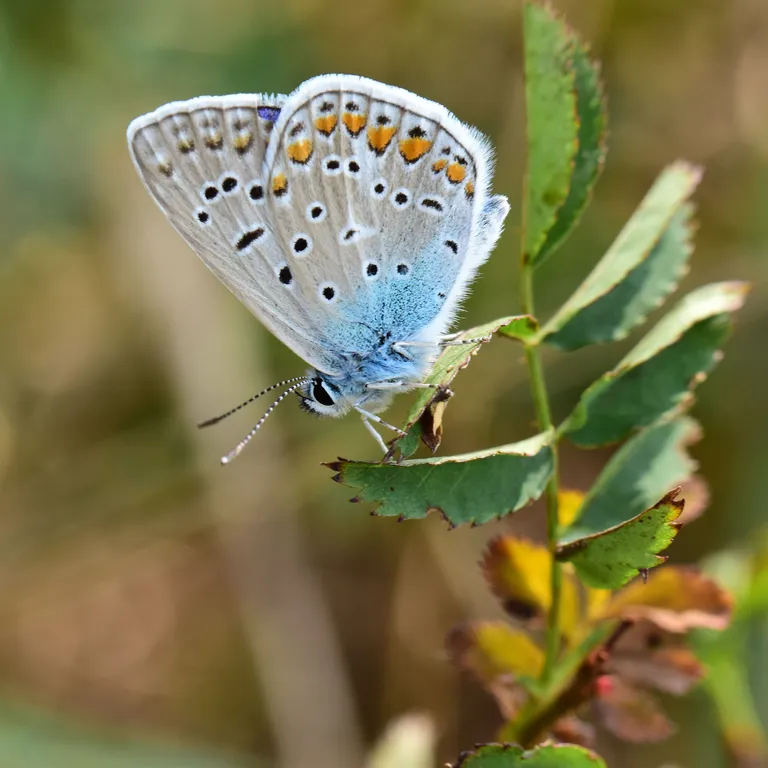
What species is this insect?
Polyommatus icarus
